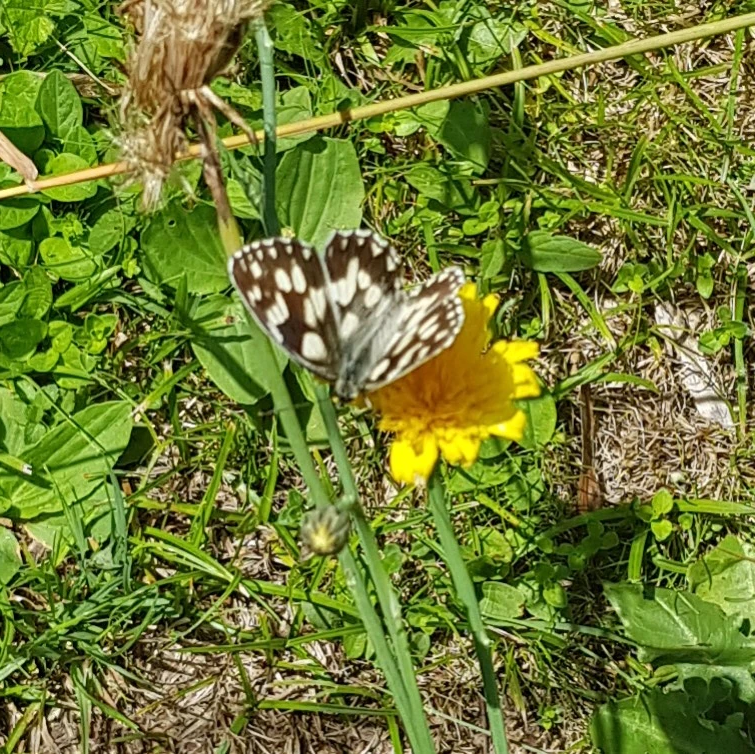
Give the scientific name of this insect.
Melanargia galathea
